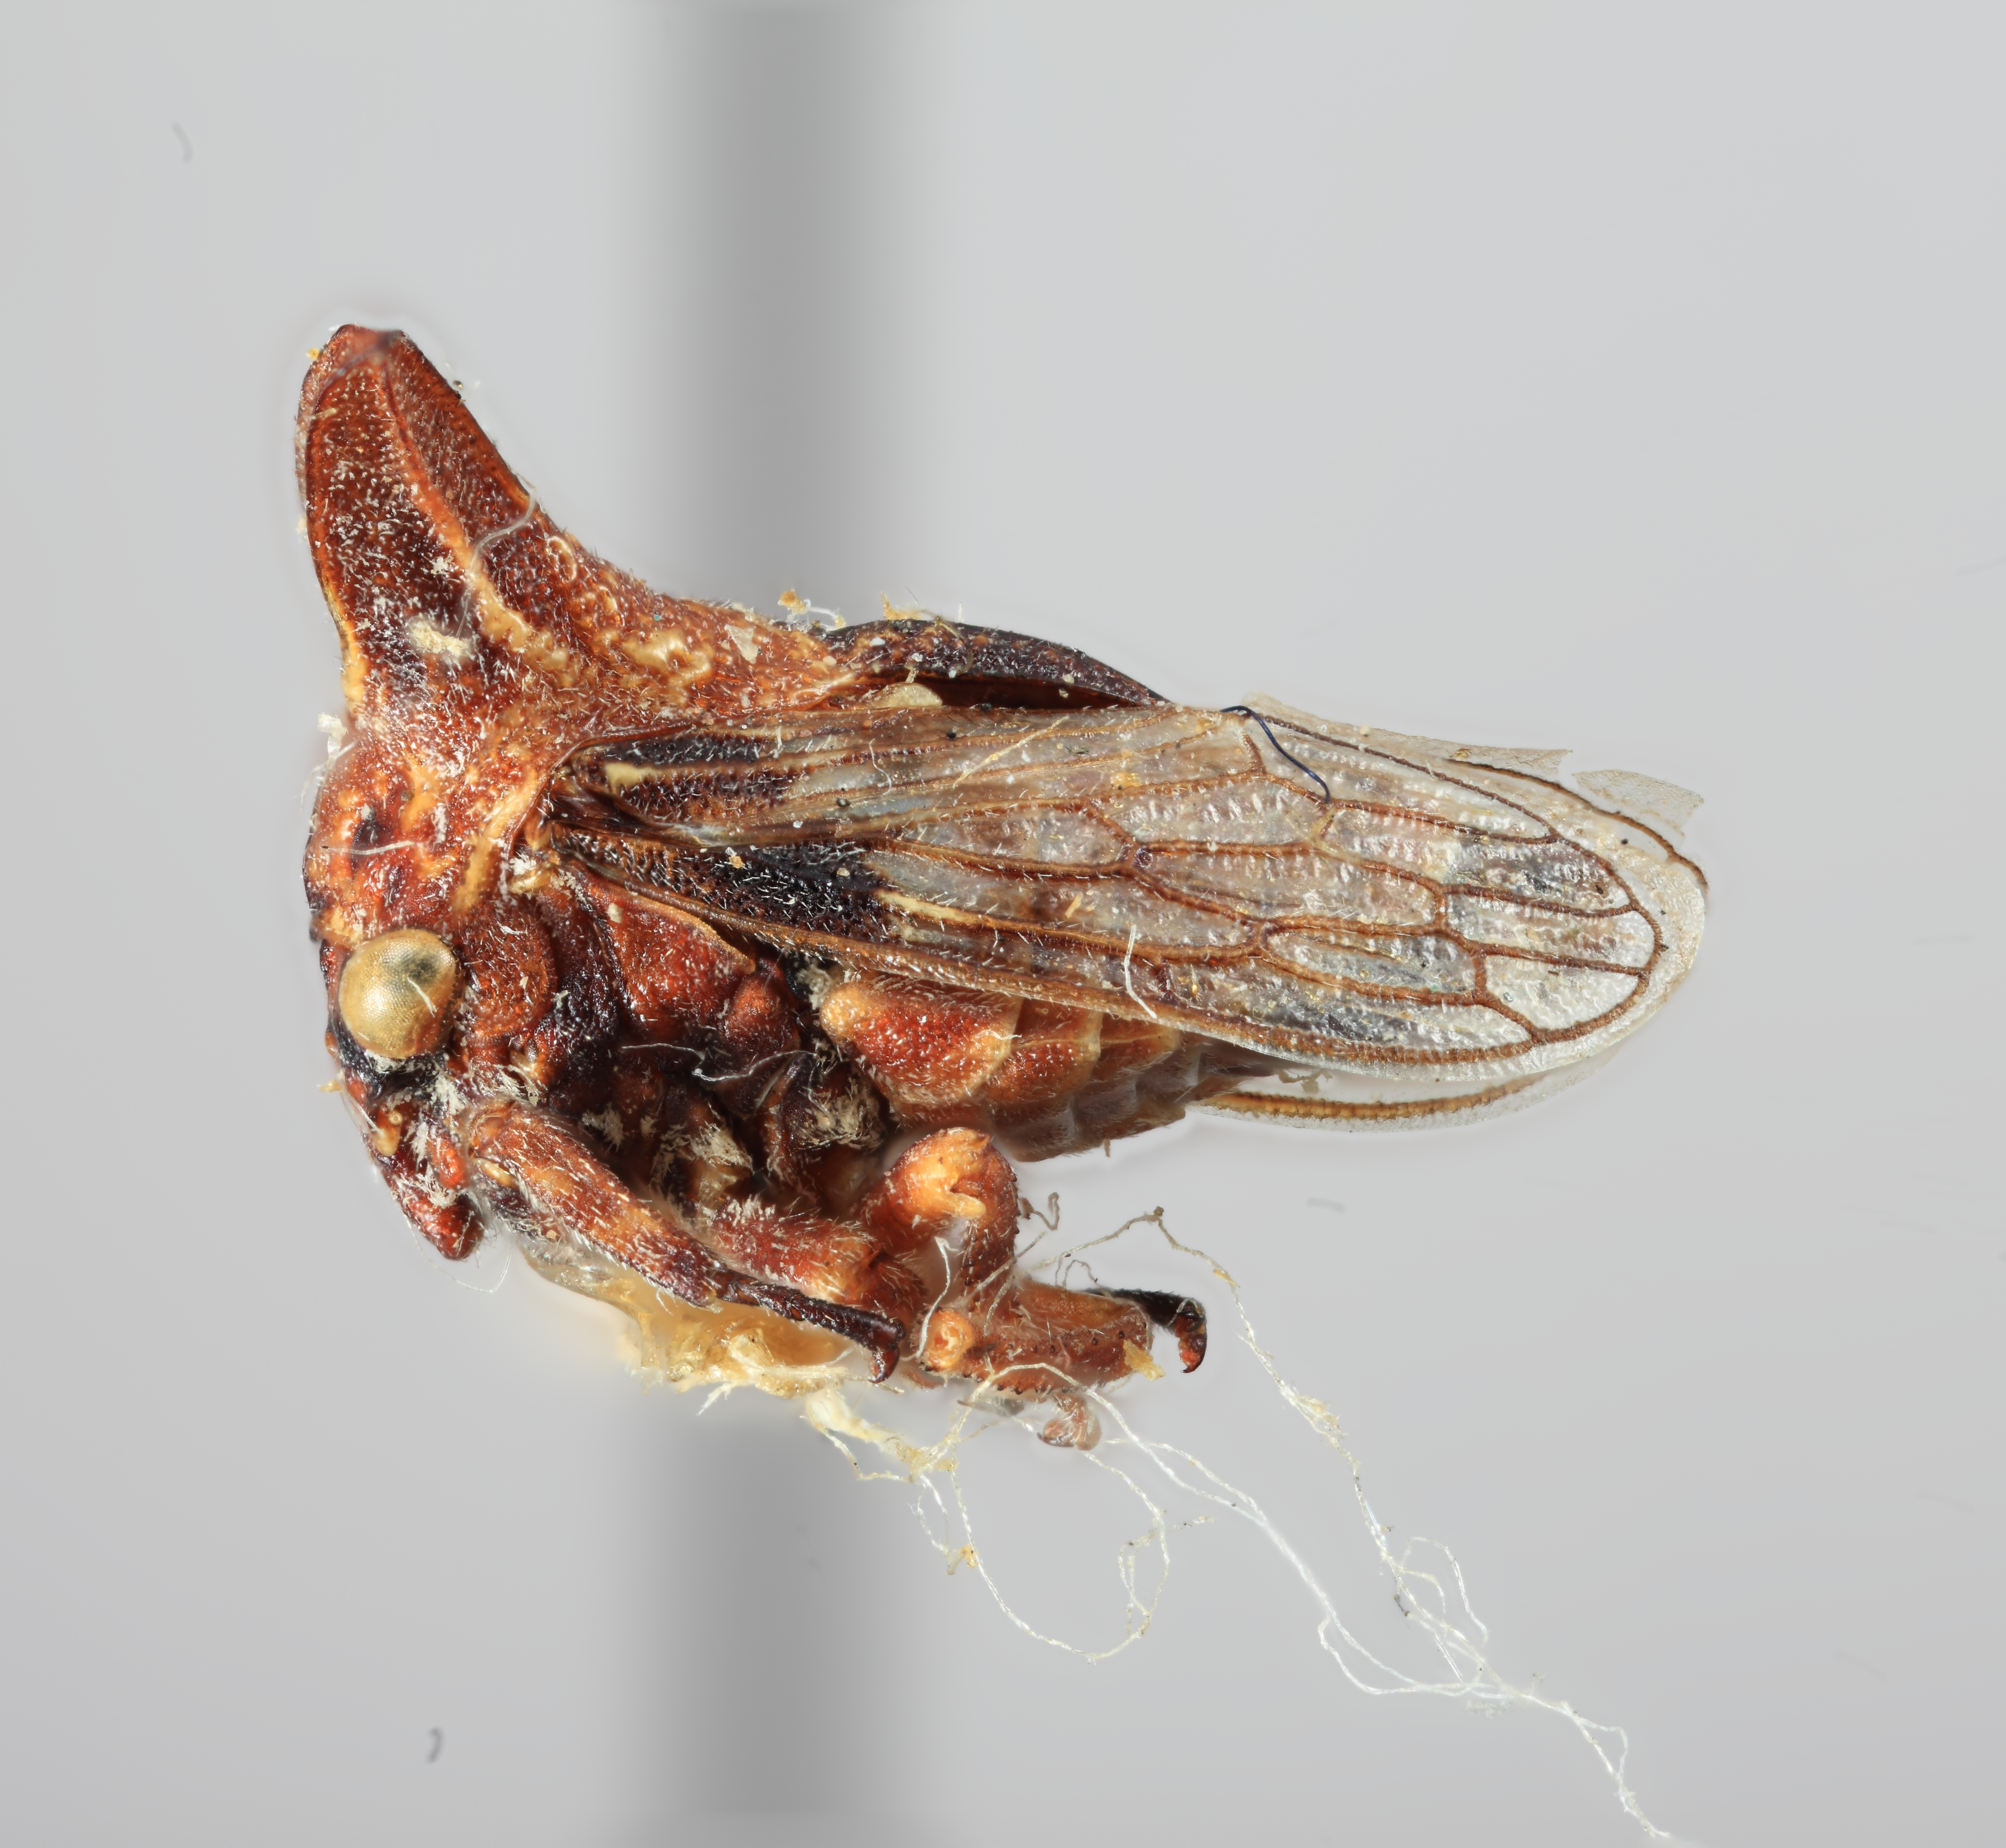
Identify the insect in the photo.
Pltycentrus taurinus
